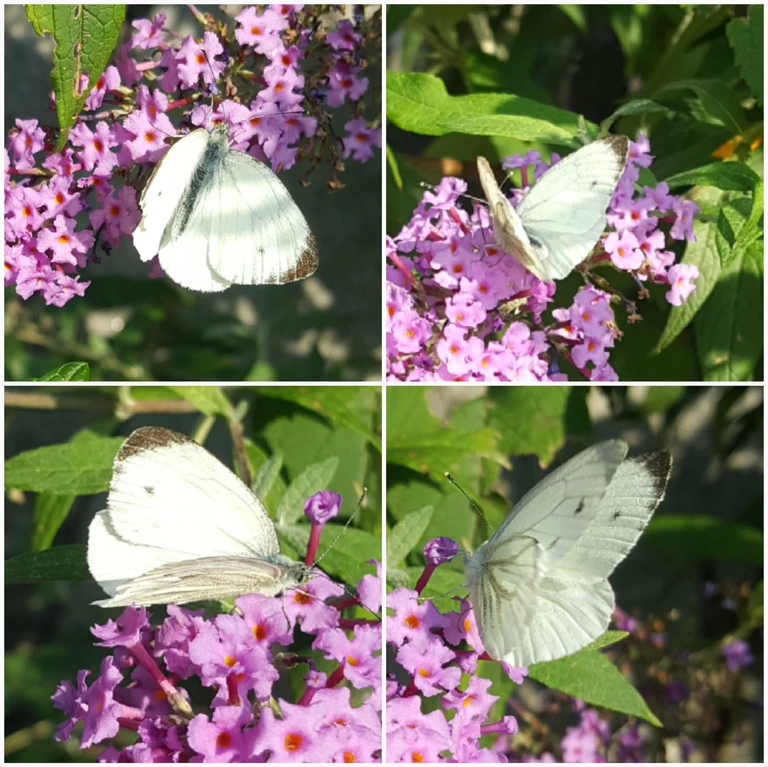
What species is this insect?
Pieris napi
